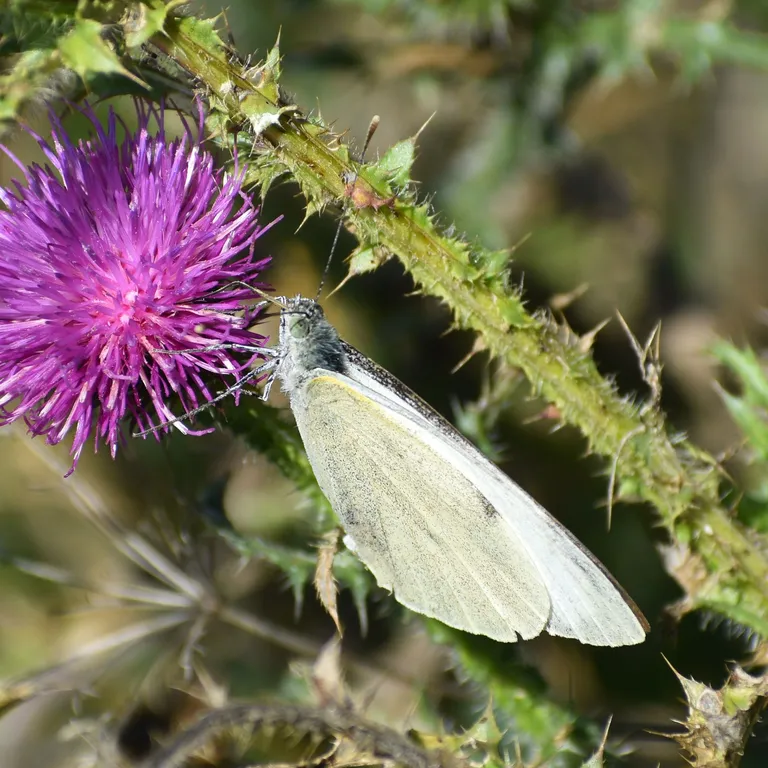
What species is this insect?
Pieris brassicae
